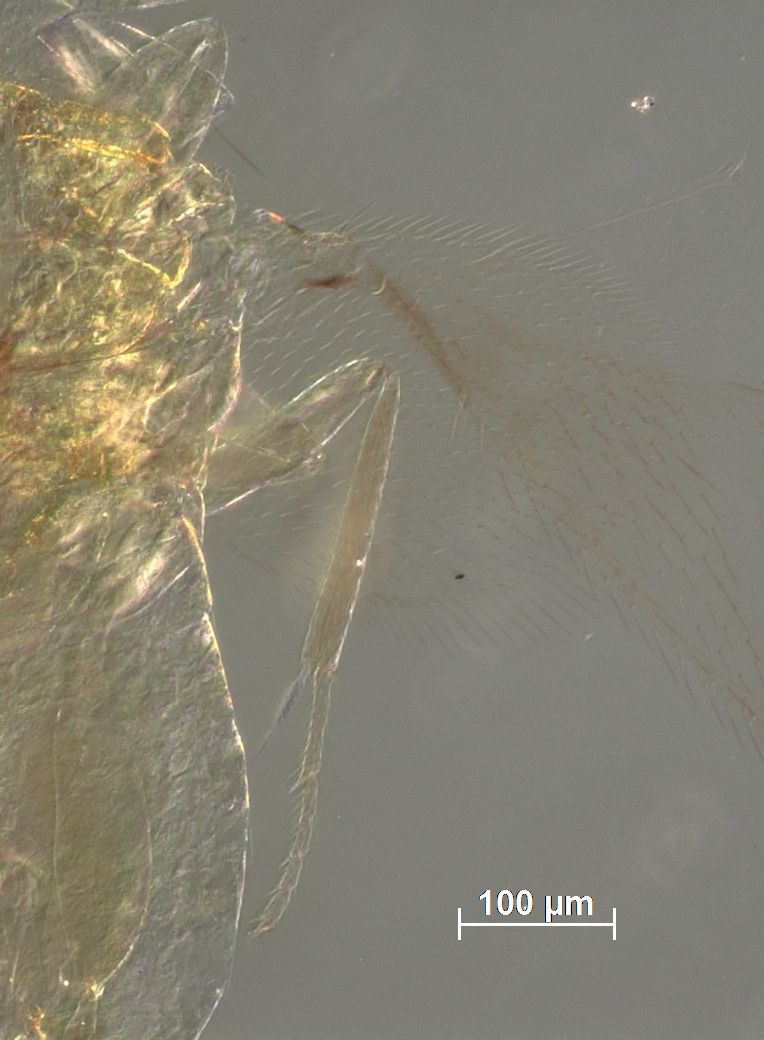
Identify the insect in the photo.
Aphelinus limonus
